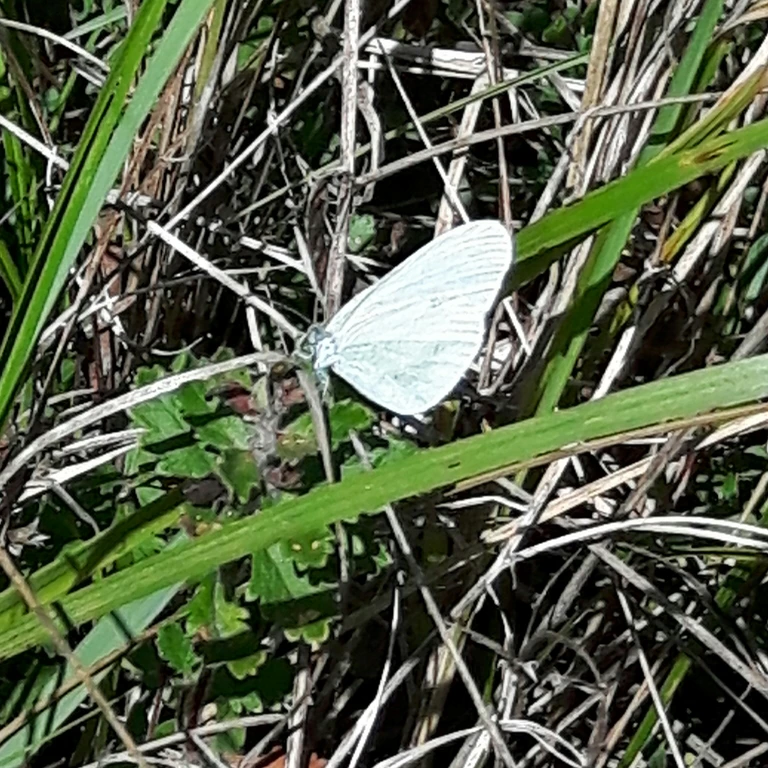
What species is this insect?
Leptidea sinapis/juvernica
